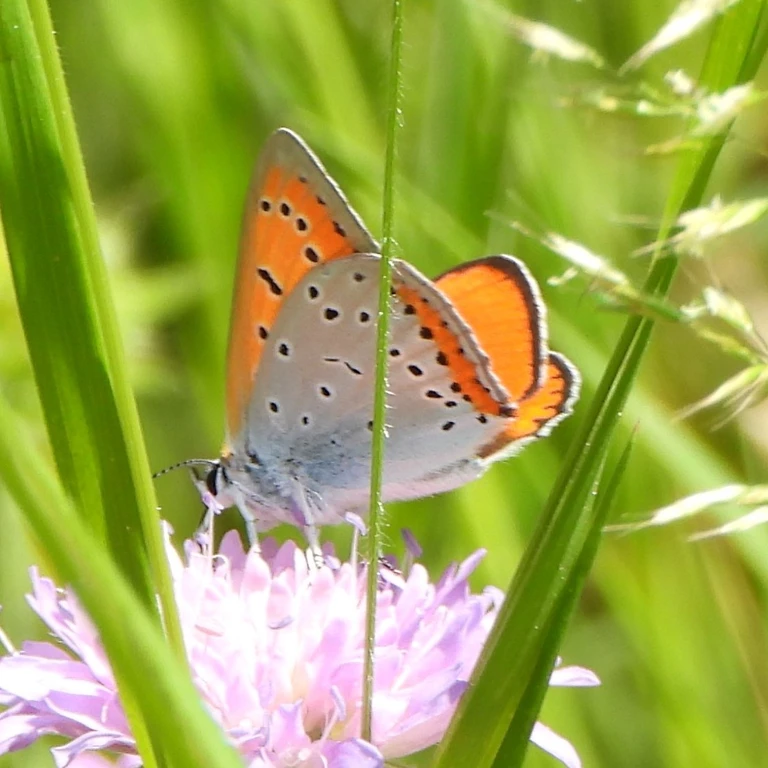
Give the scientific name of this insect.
Lycaena dispar
